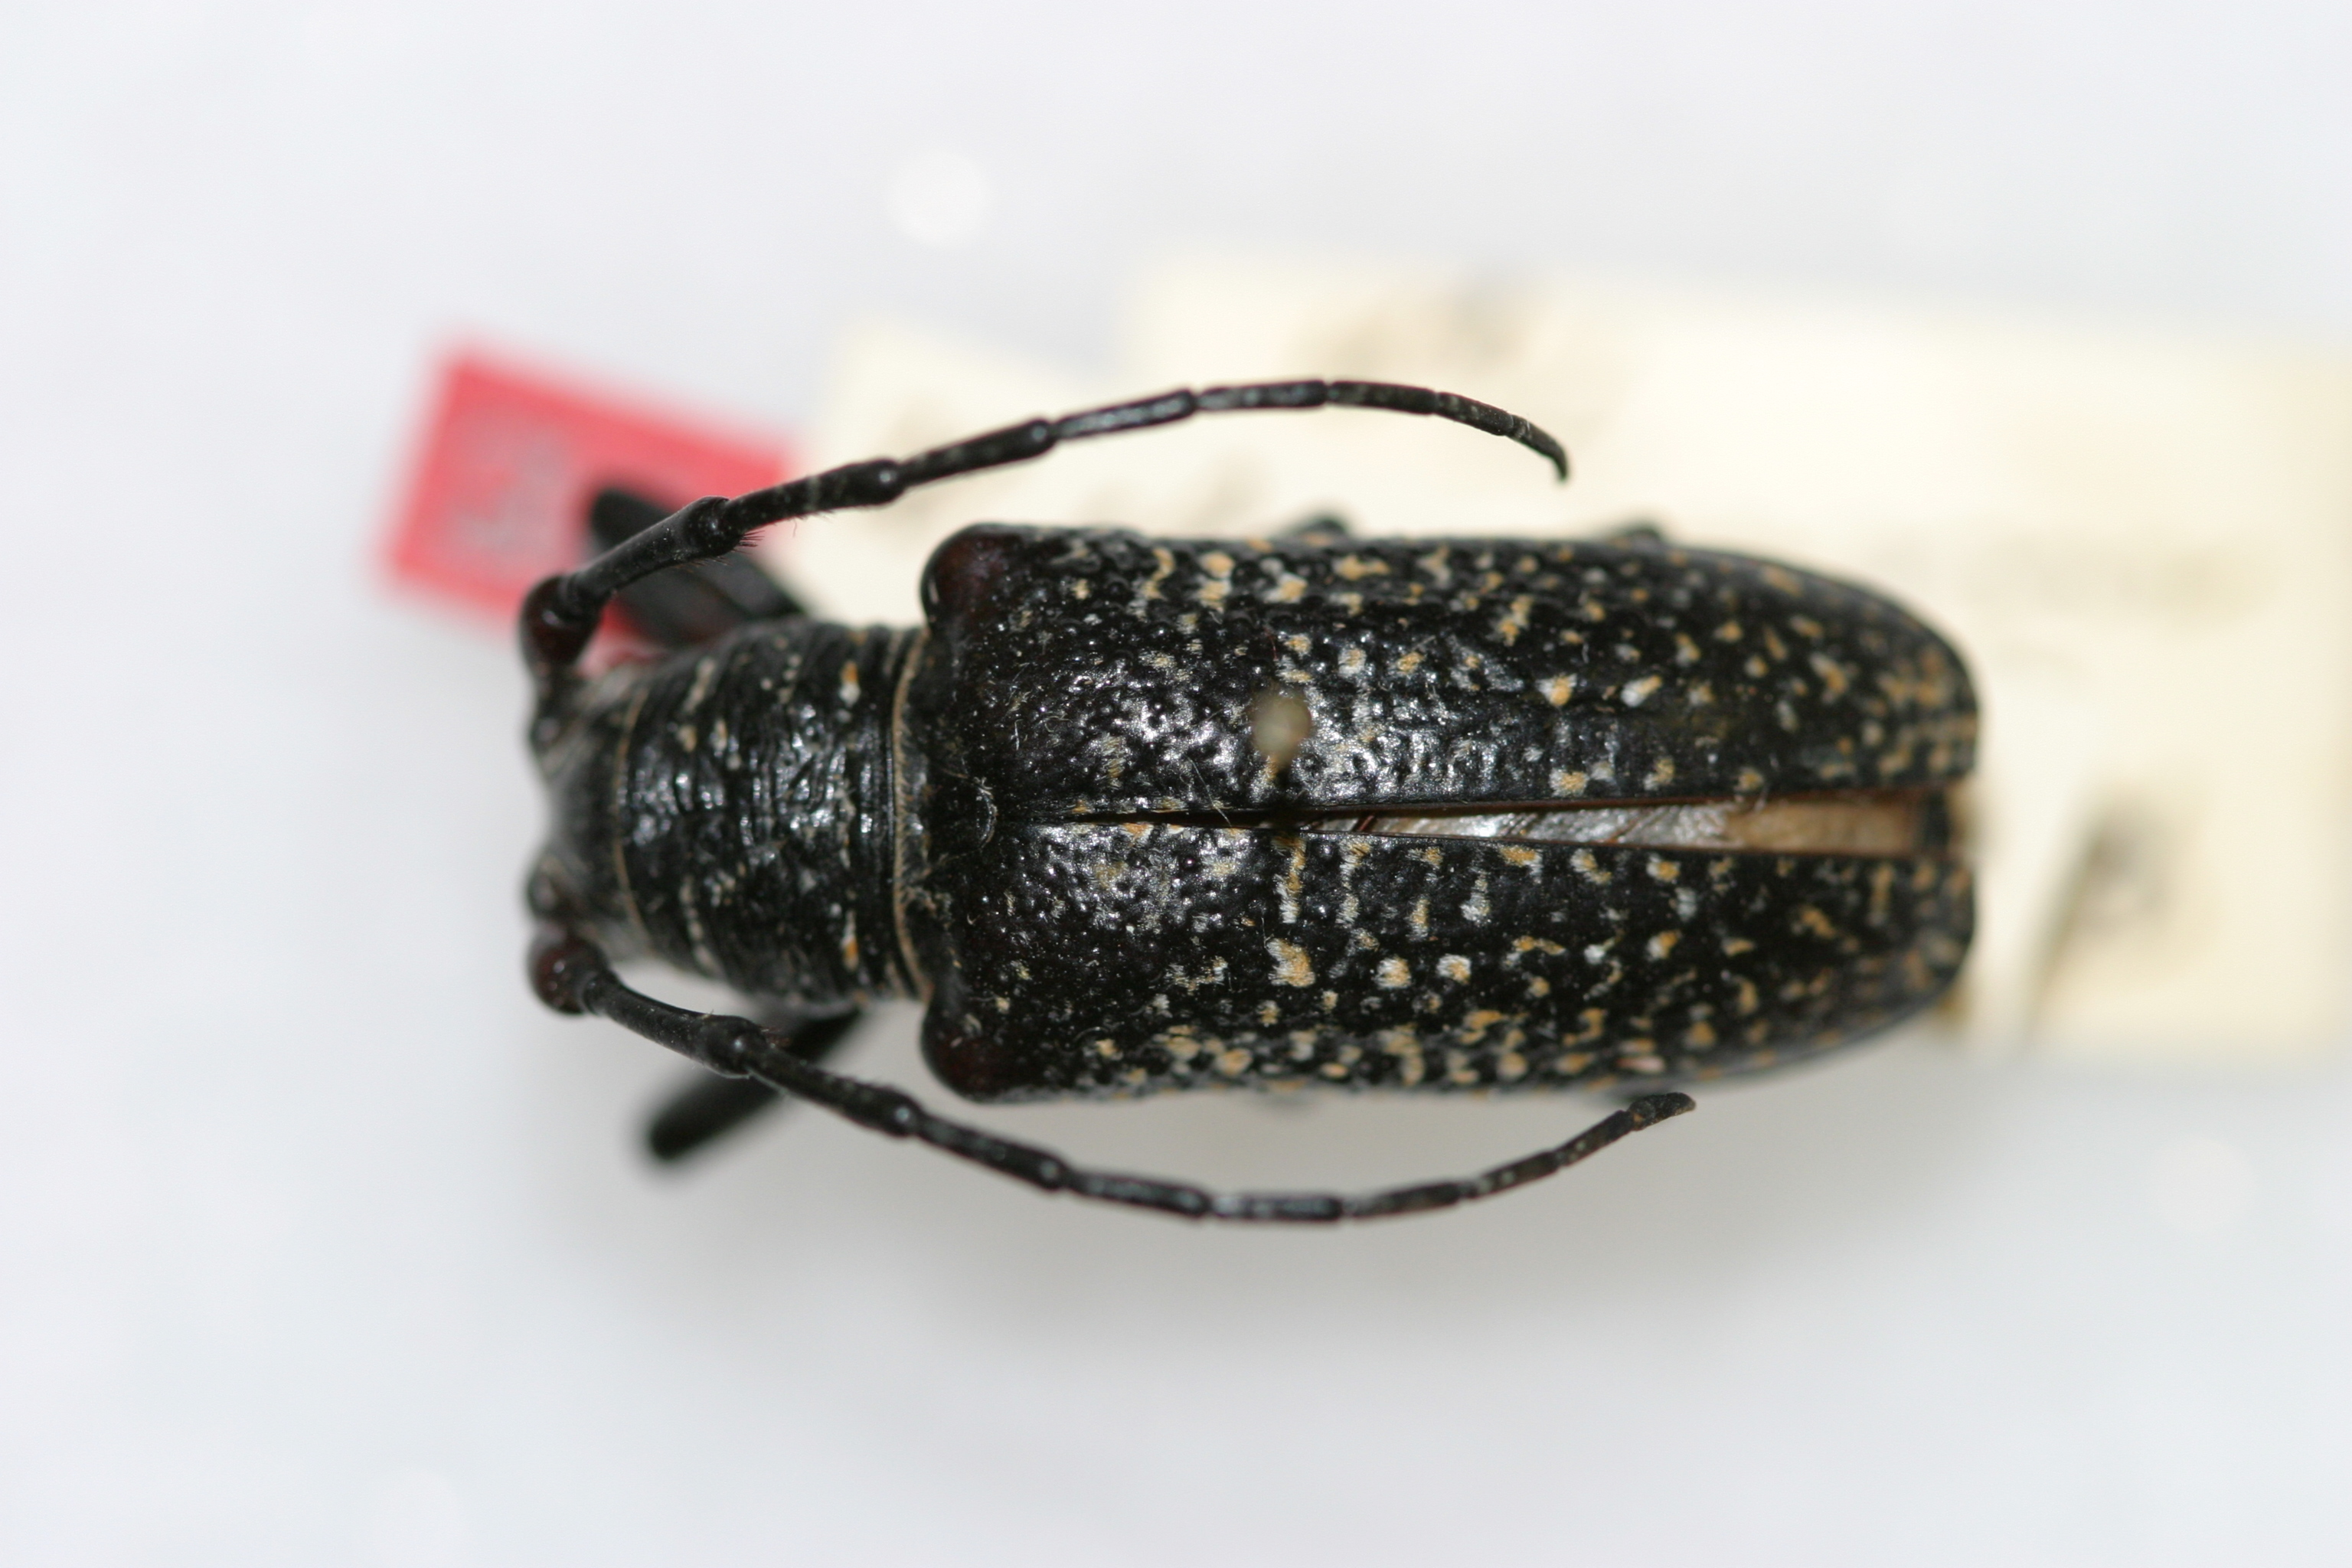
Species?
Rhytiphora marmorea
